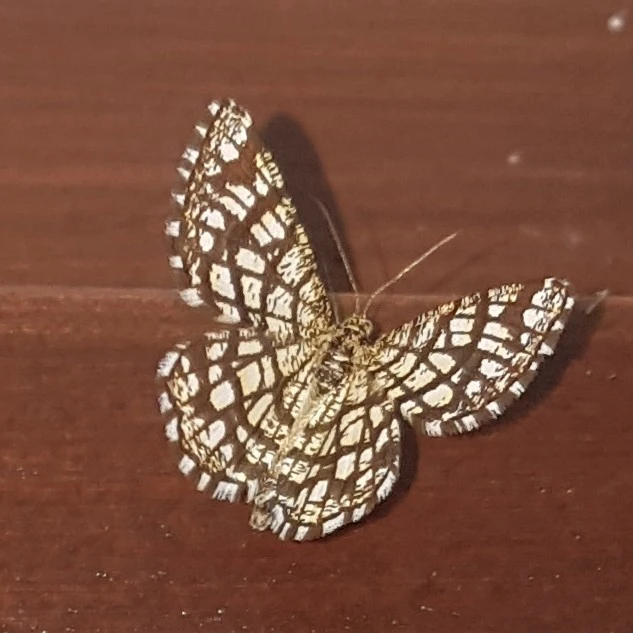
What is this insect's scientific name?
Chiasmia clathrata
